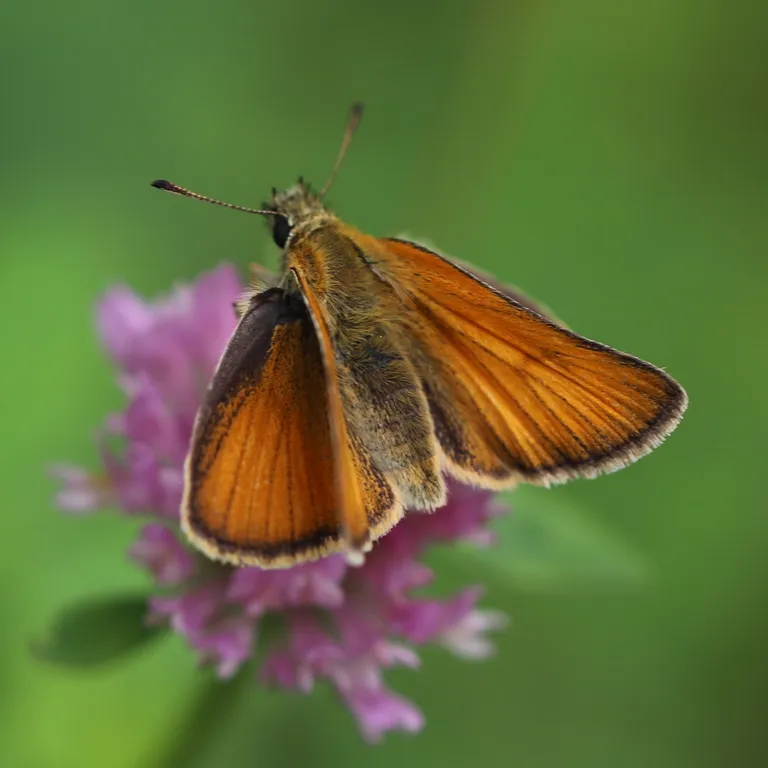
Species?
Thymelicus sylvestris
